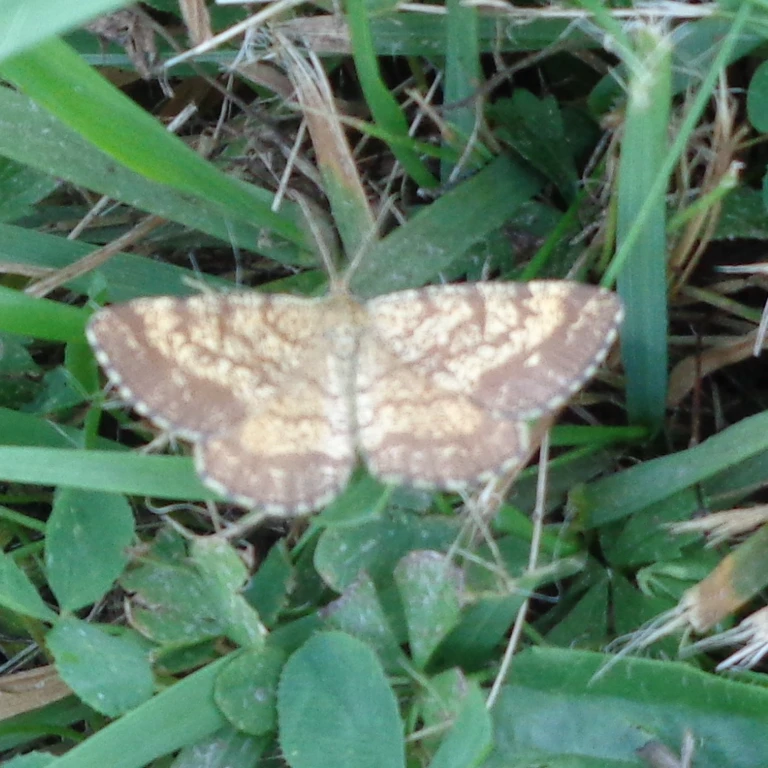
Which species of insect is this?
Ematurga atomaria
